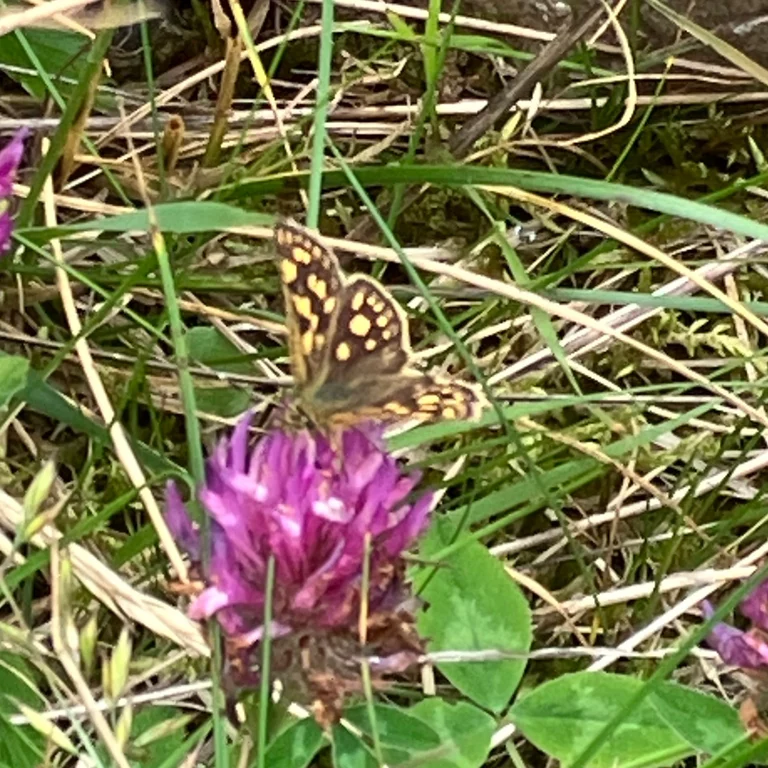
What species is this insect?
Carterocephalus palaemon
